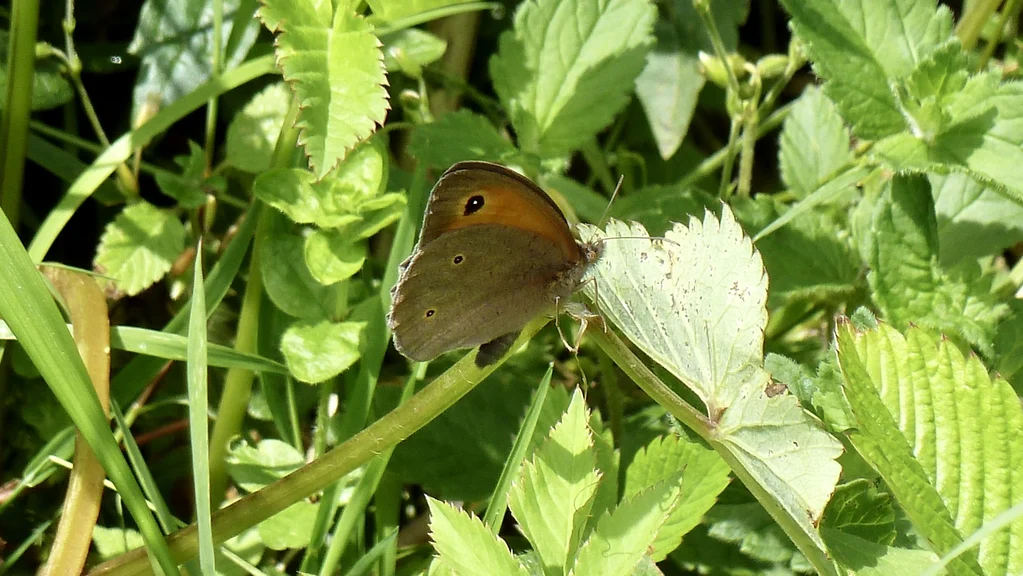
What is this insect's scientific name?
Maniola jurtina
